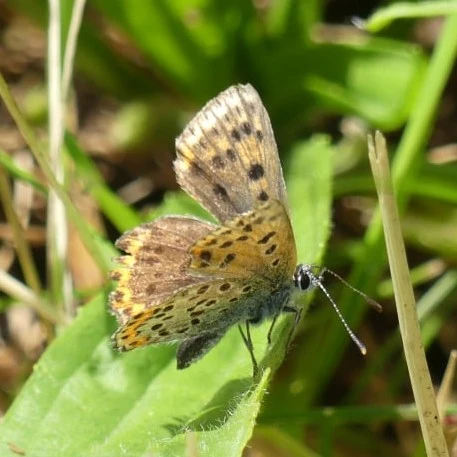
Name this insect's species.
Lycaena tityrus (also Loweia tityrus)
